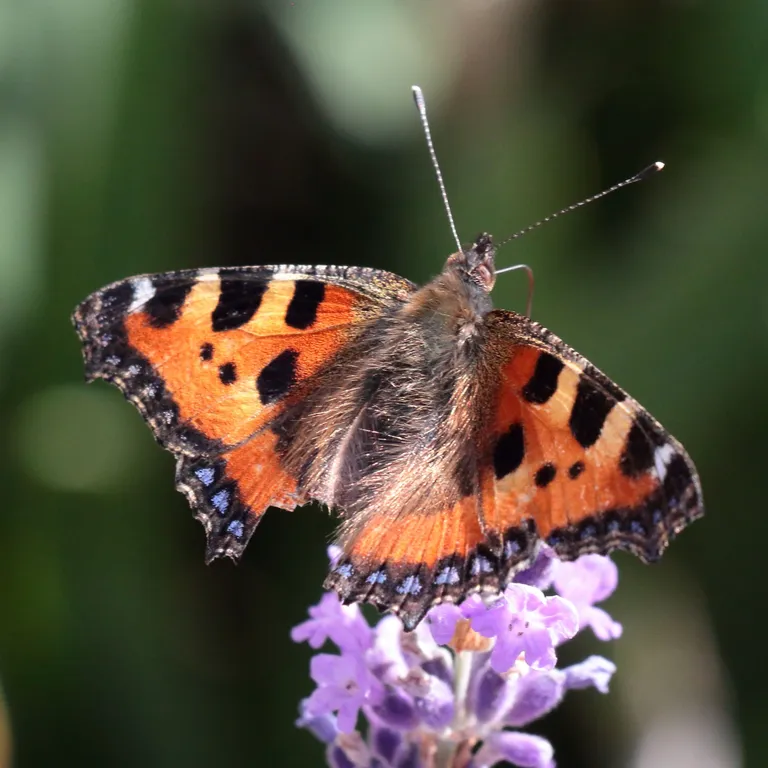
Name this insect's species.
Aglais urticae
